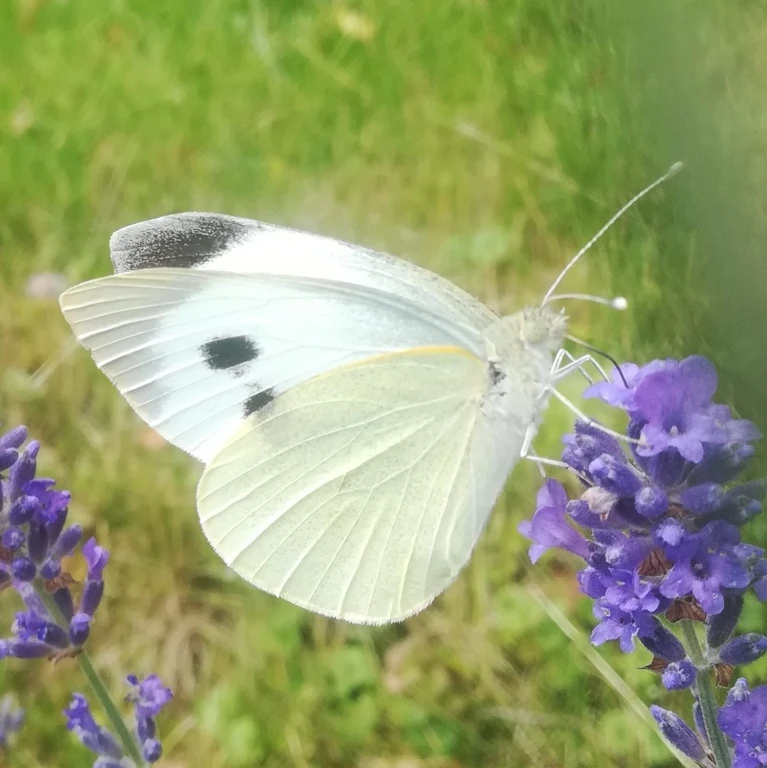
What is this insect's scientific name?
Pieris brassicae
